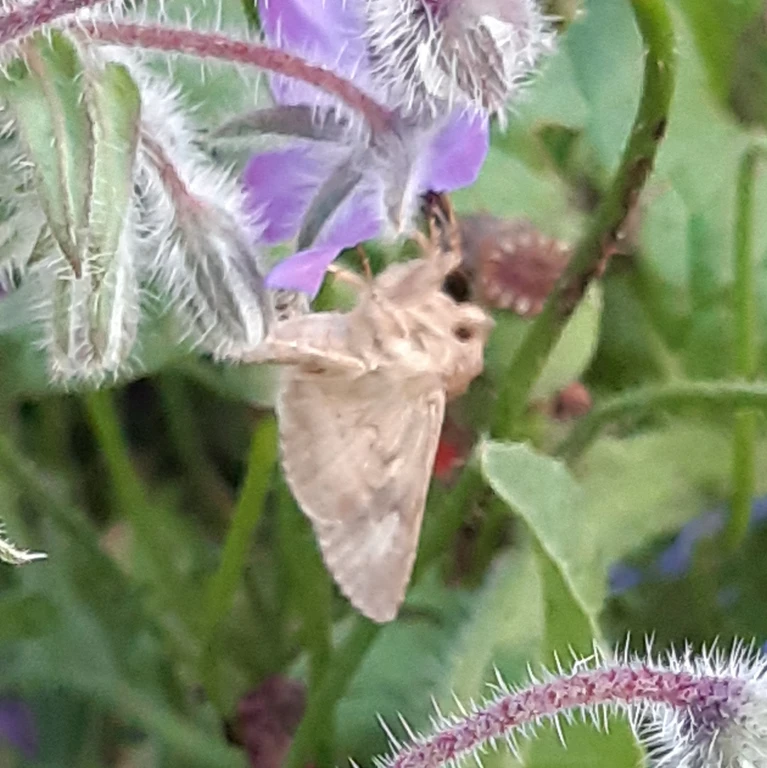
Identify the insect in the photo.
Autographa gamma
